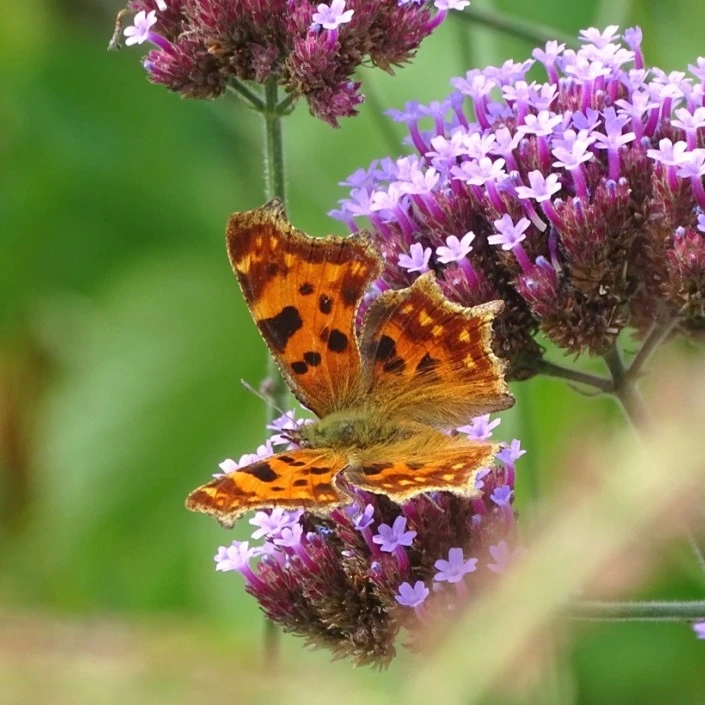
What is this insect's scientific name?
Polygonia c-album
